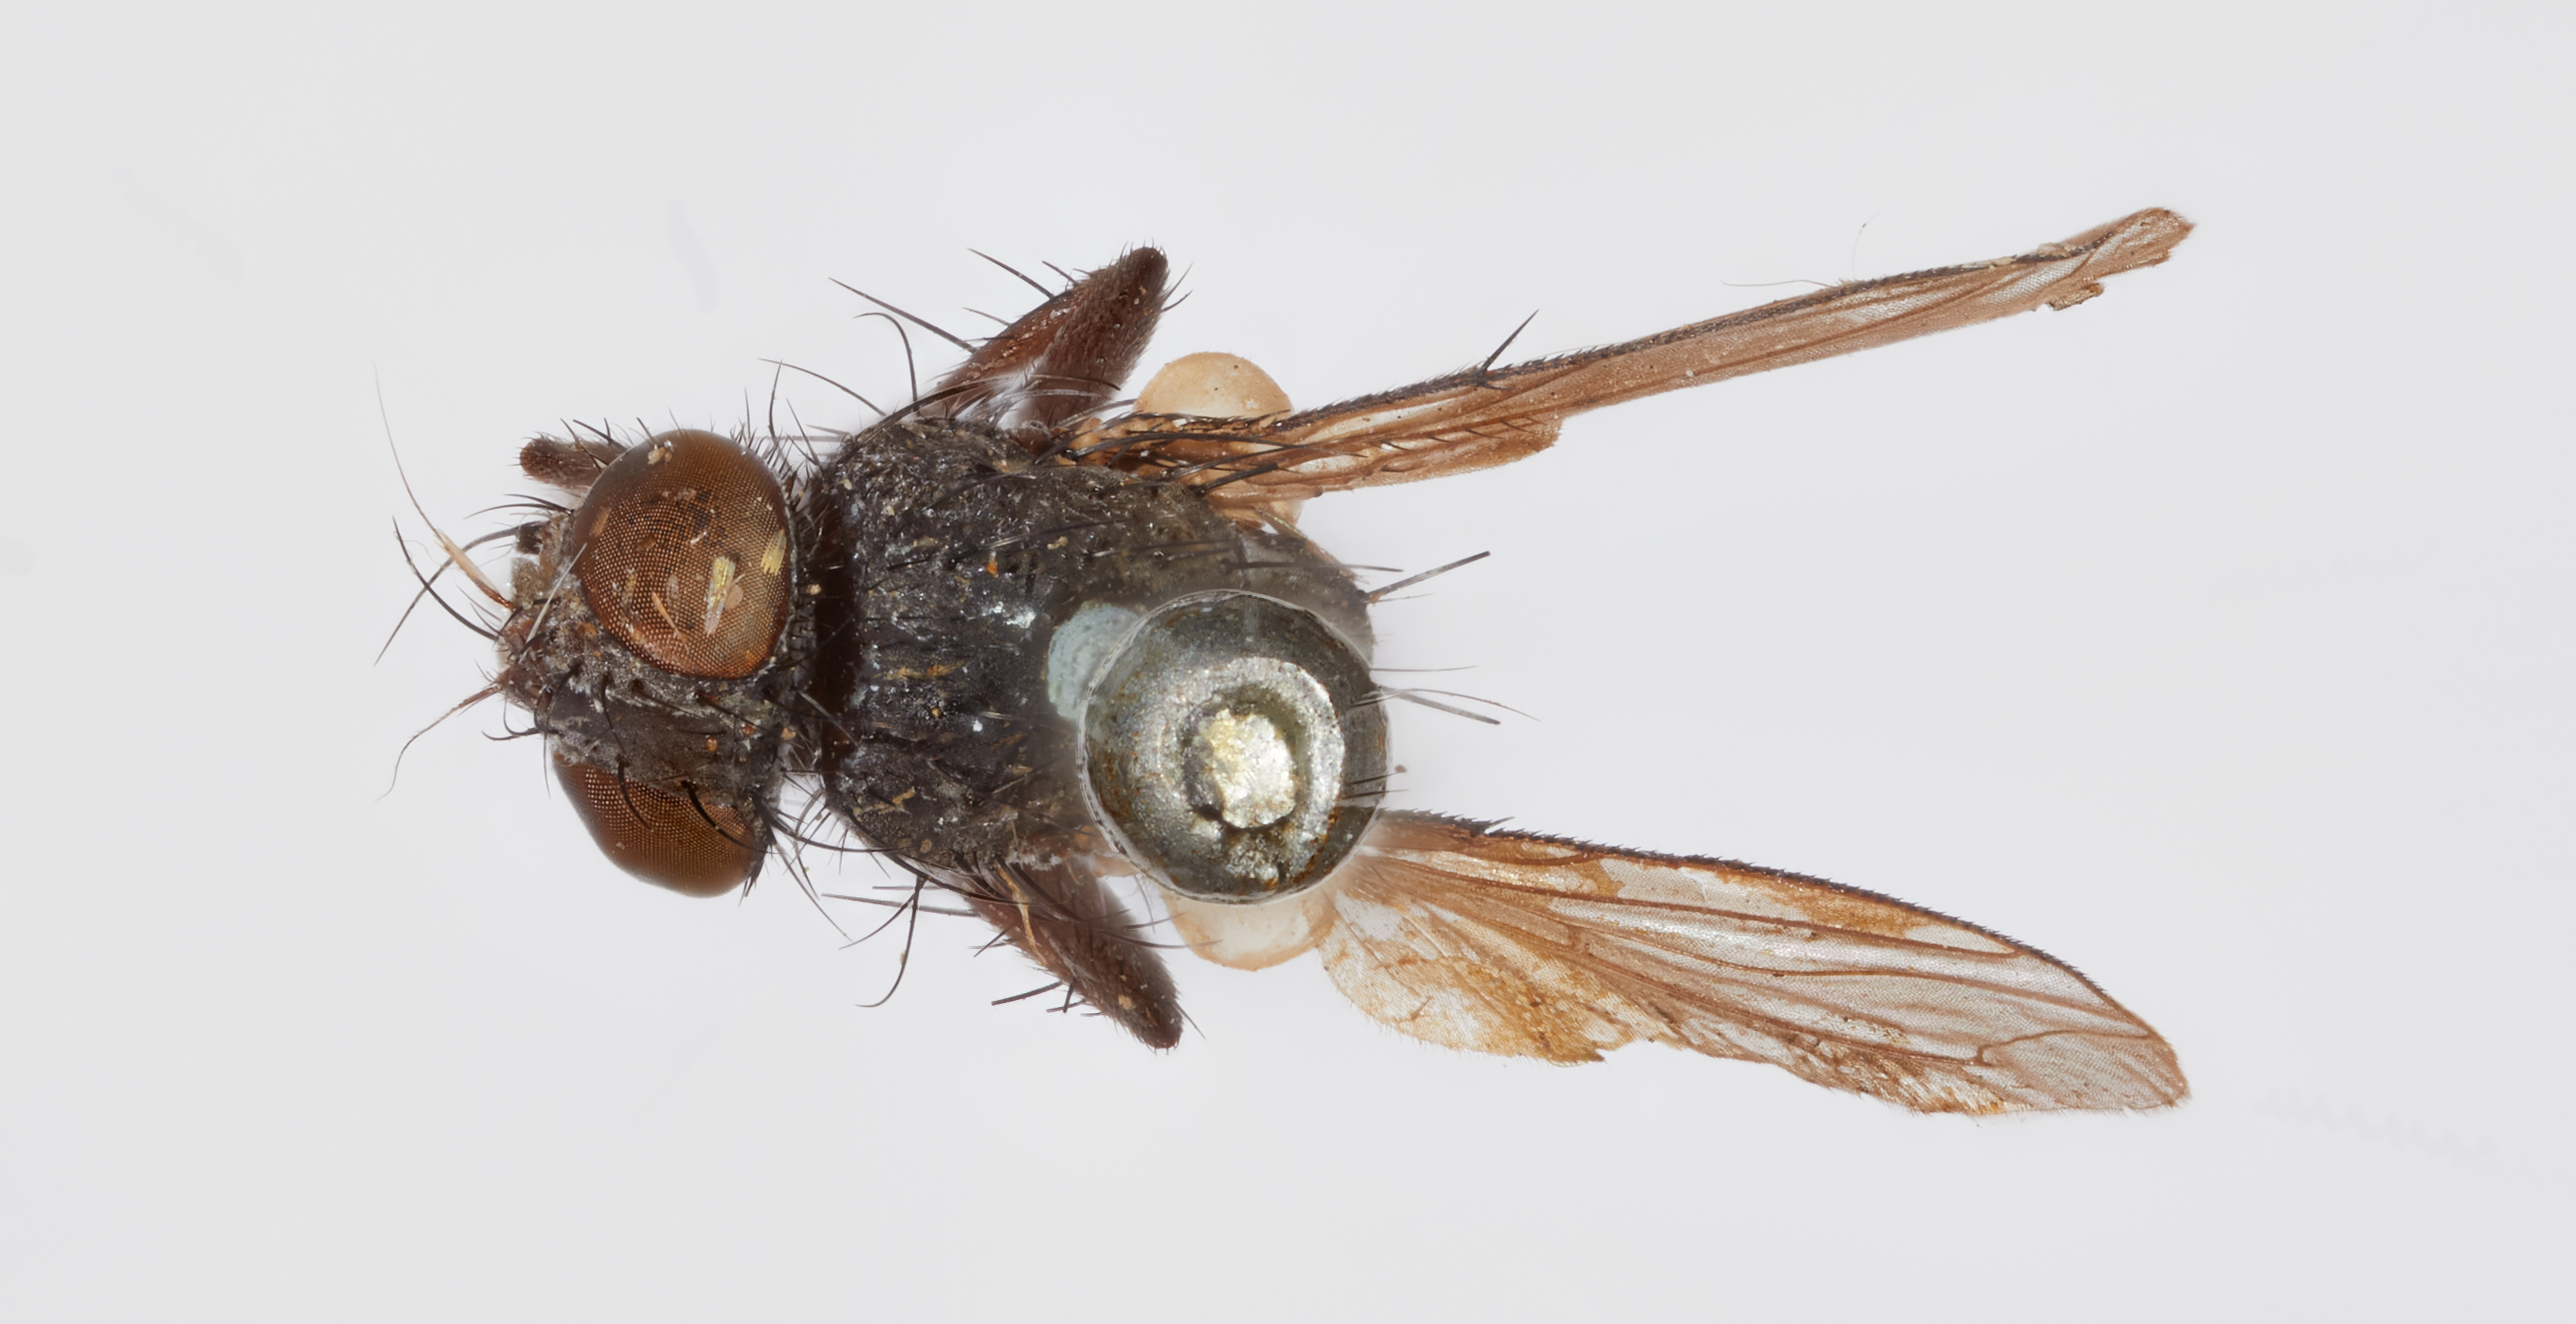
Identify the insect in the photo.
Xenoppia hypopygialis (also Microcerella hypopygialis)
